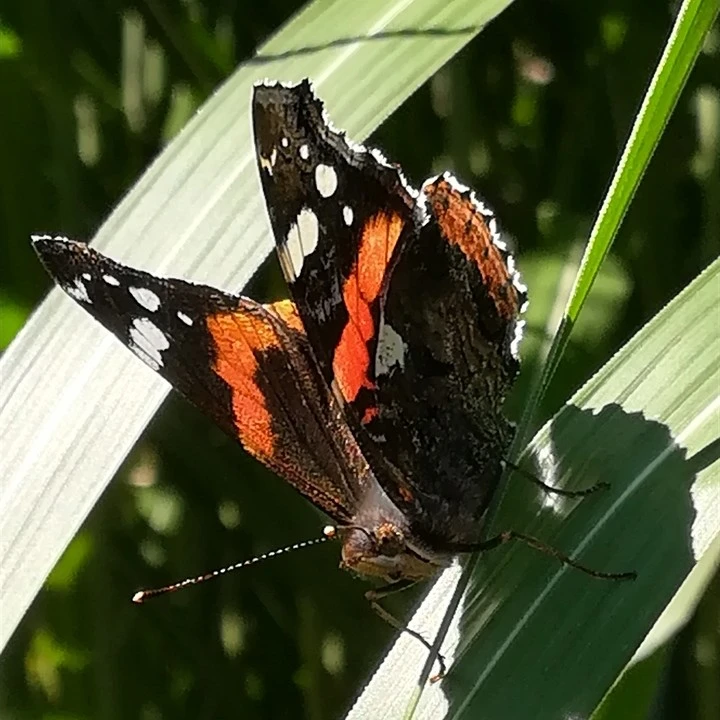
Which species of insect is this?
Vanessa atalanta
